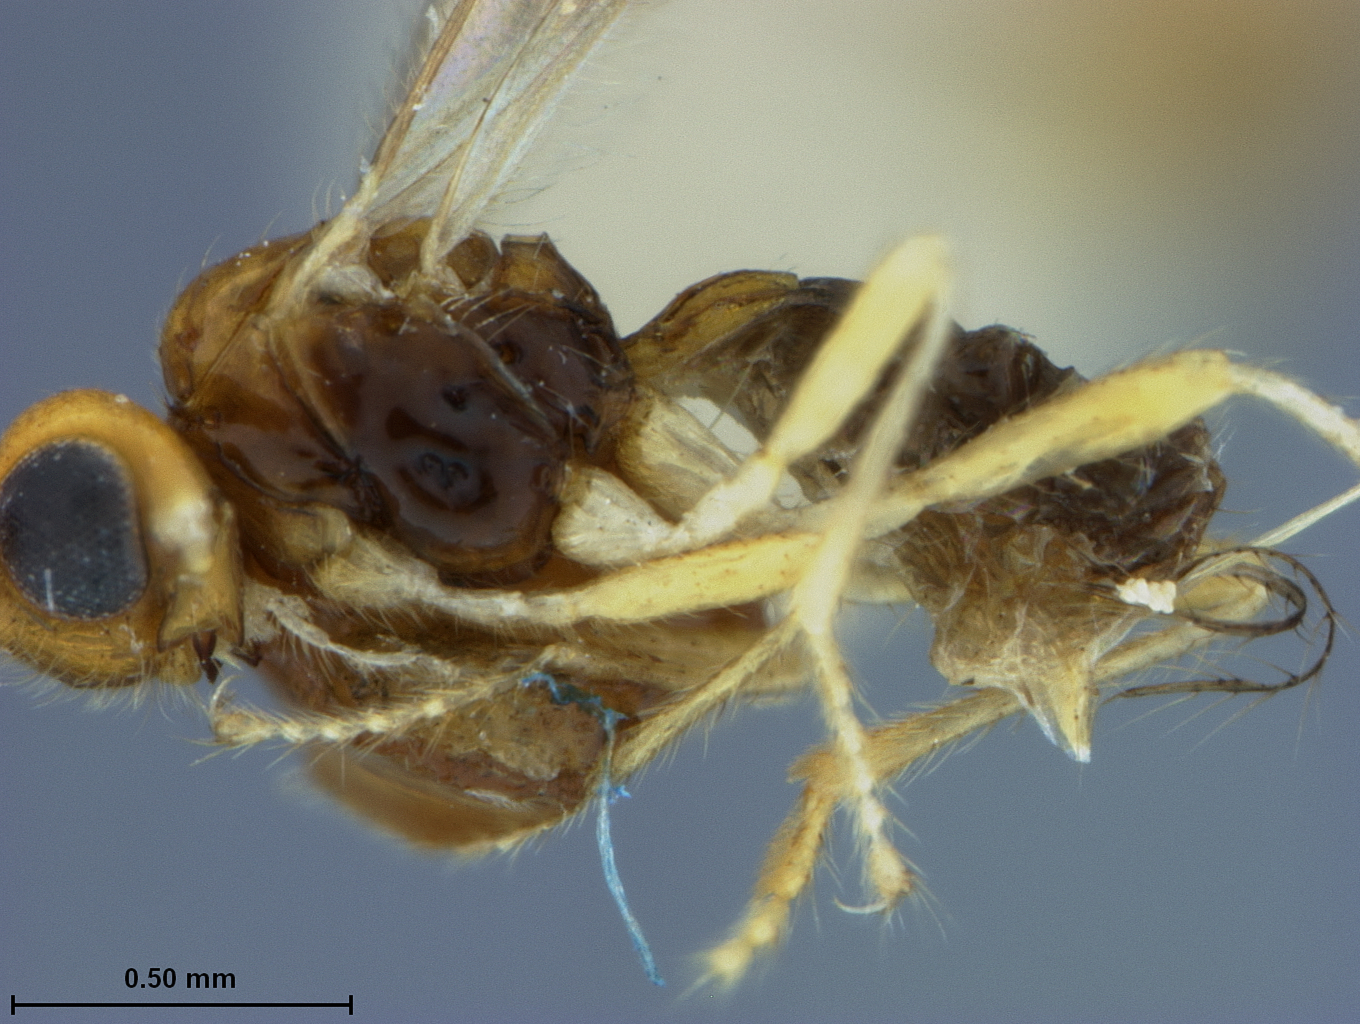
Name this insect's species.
Aclisis pleuralis
